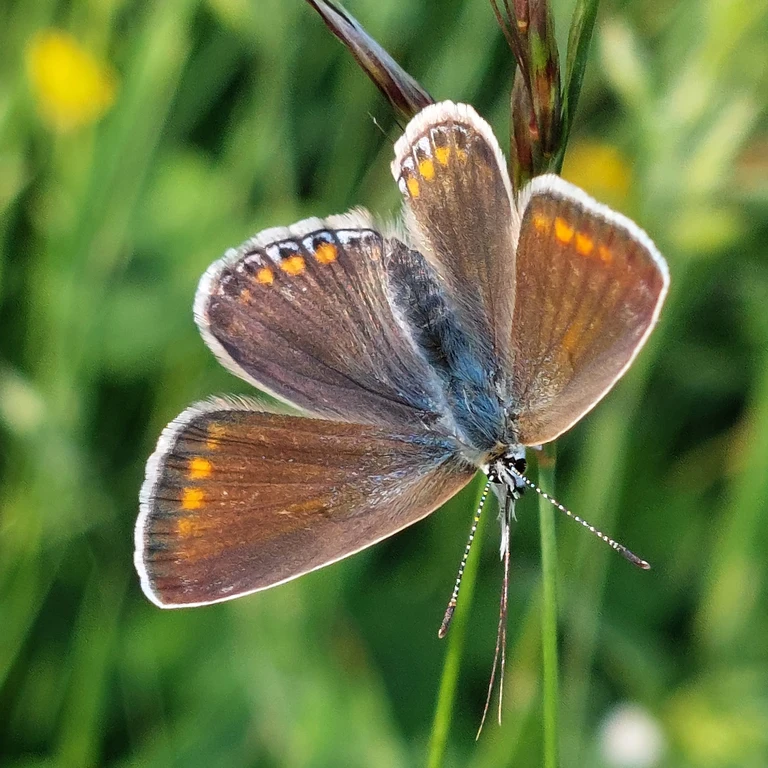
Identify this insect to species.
Polyommatus icarus
